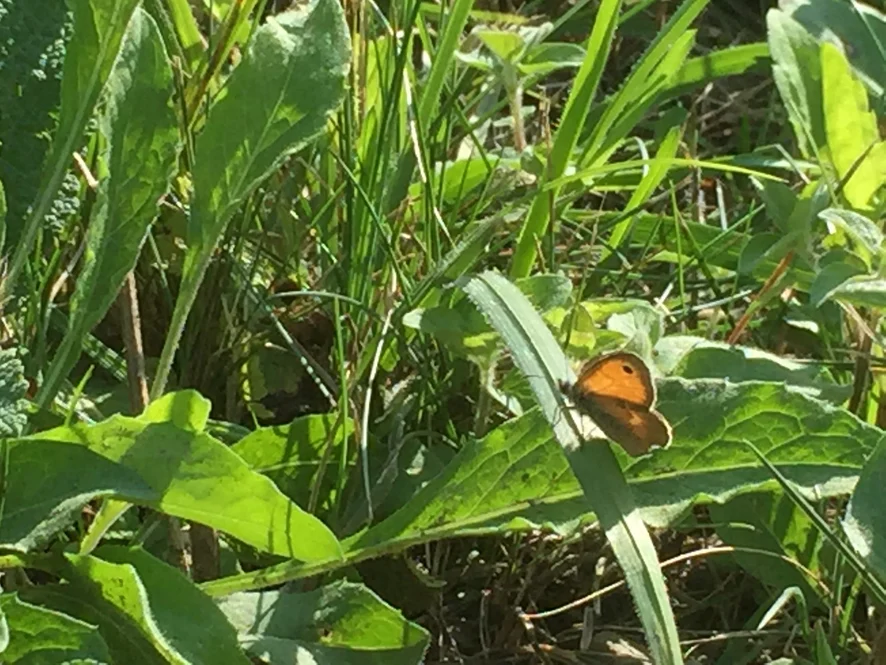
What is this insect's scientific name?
Coenonympha pamphilus
